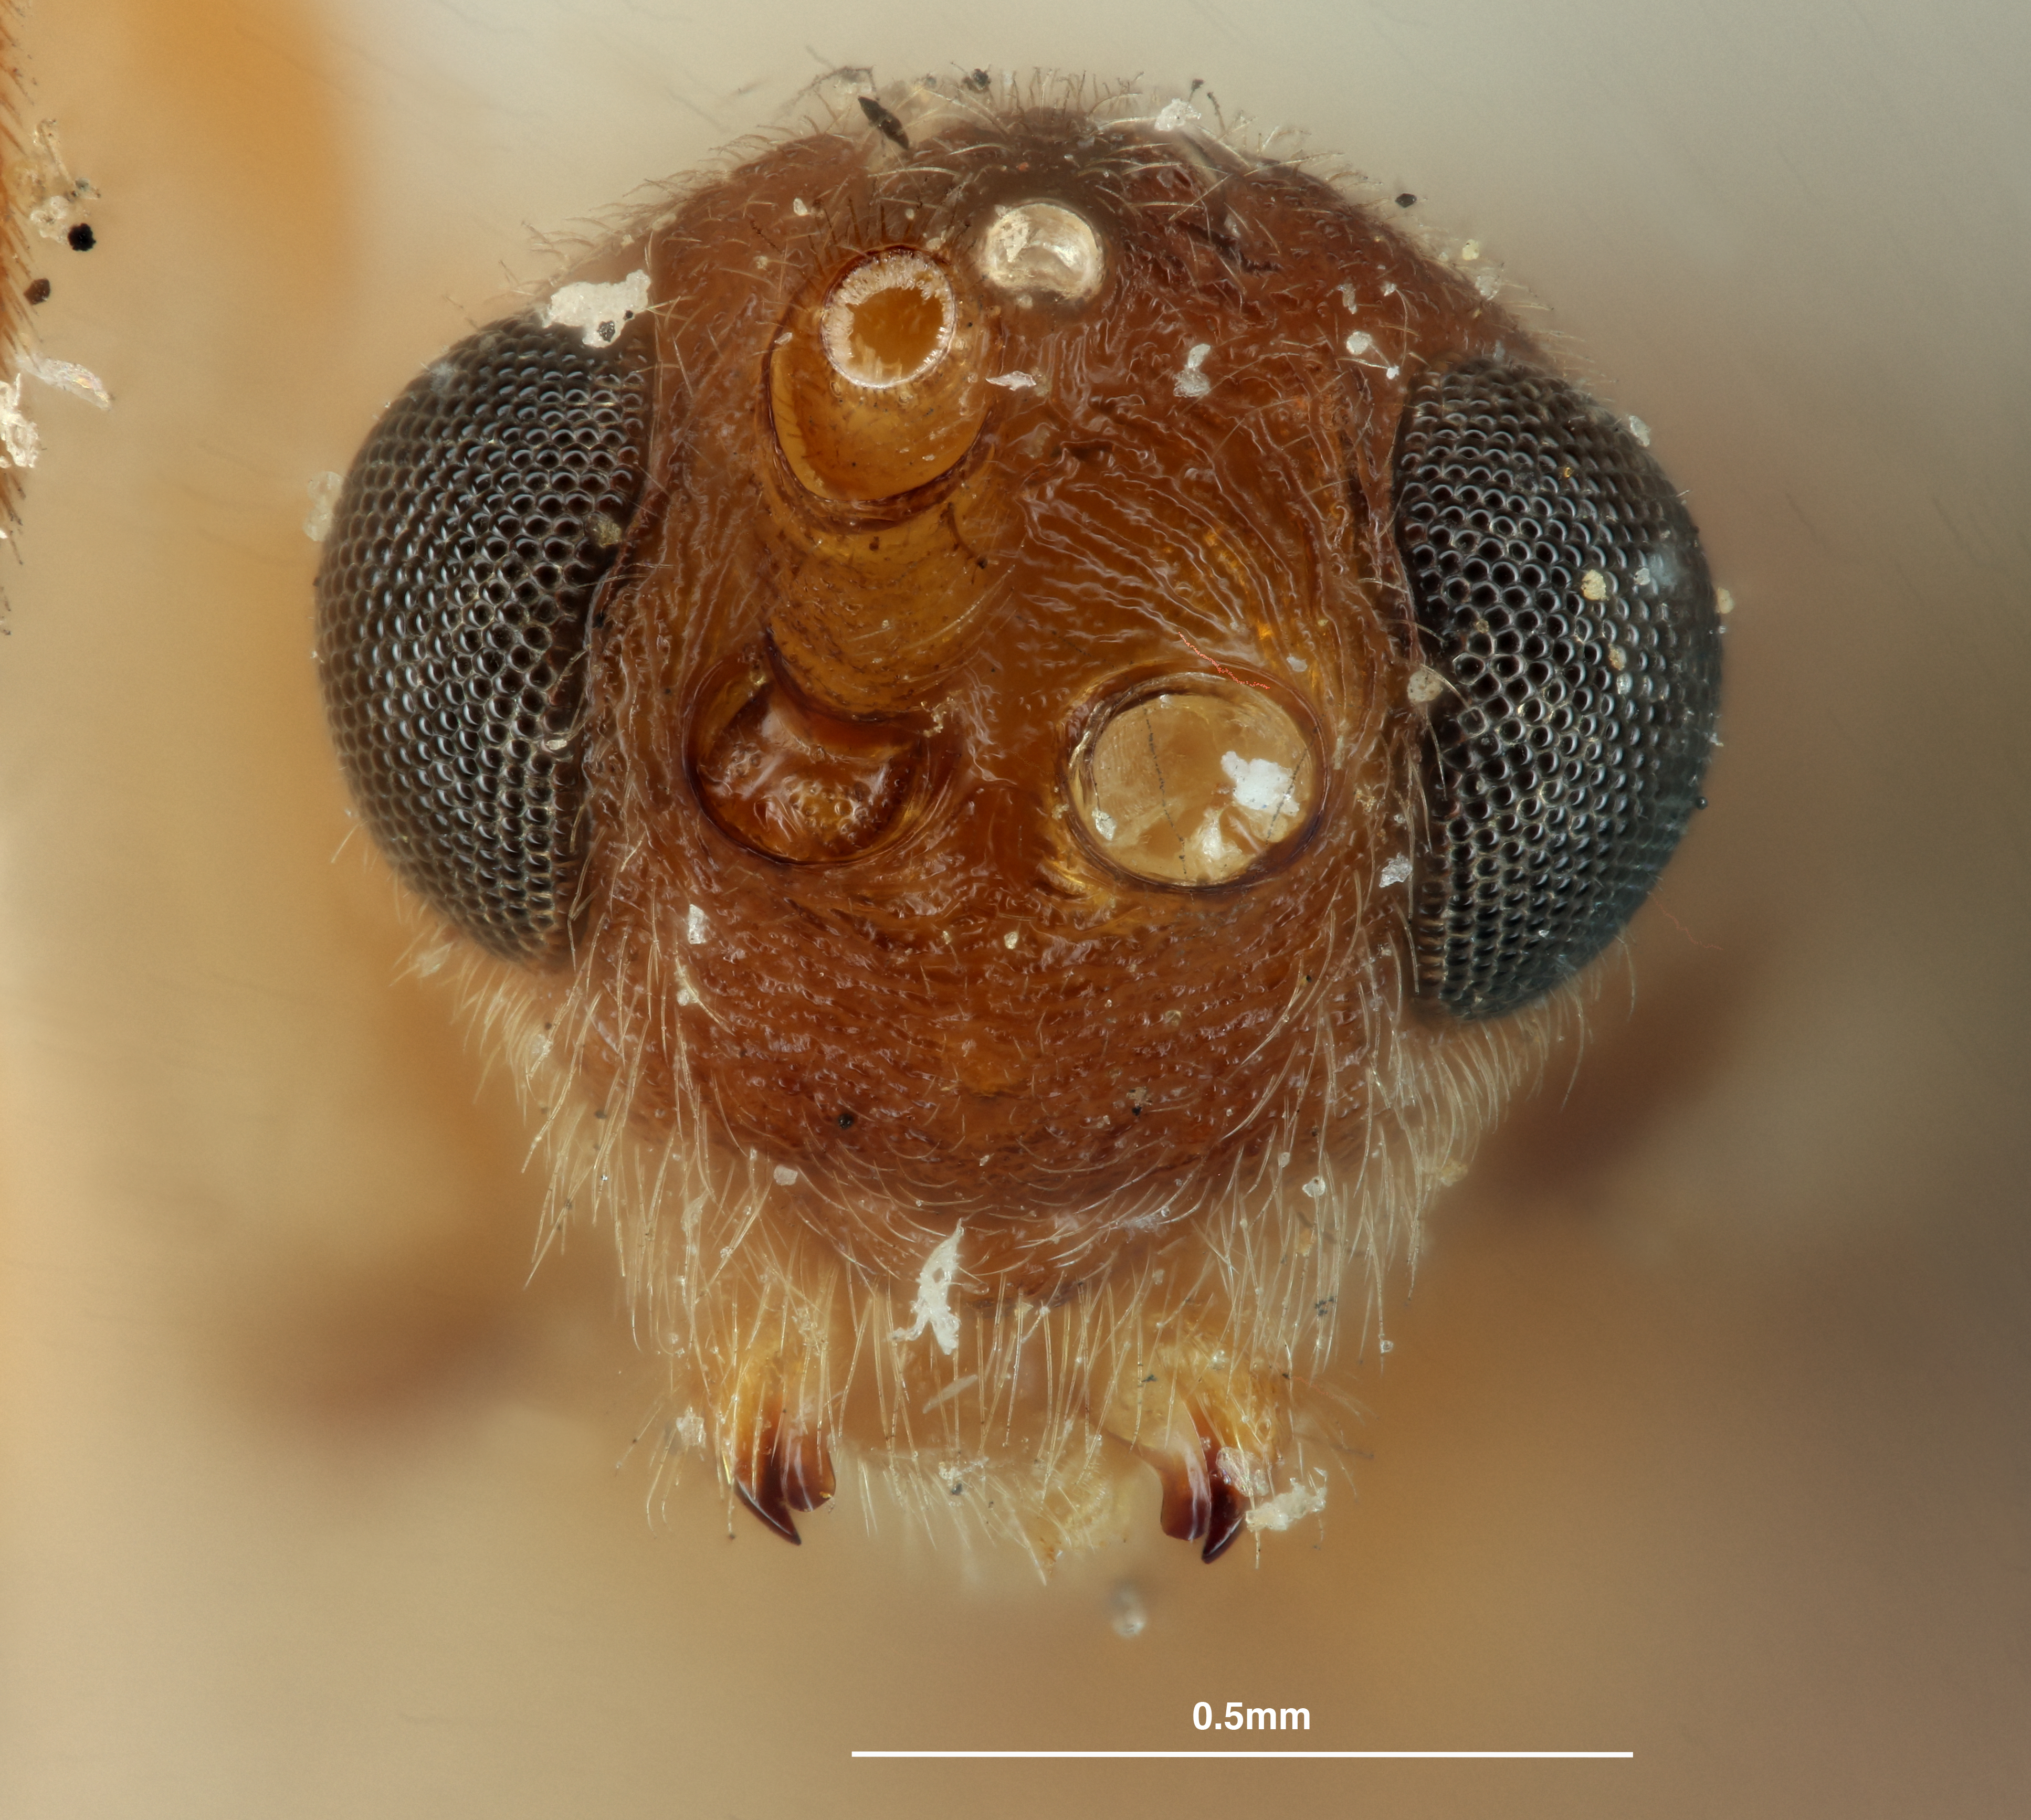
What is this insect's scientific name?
Heterogamus fasciatipennis
